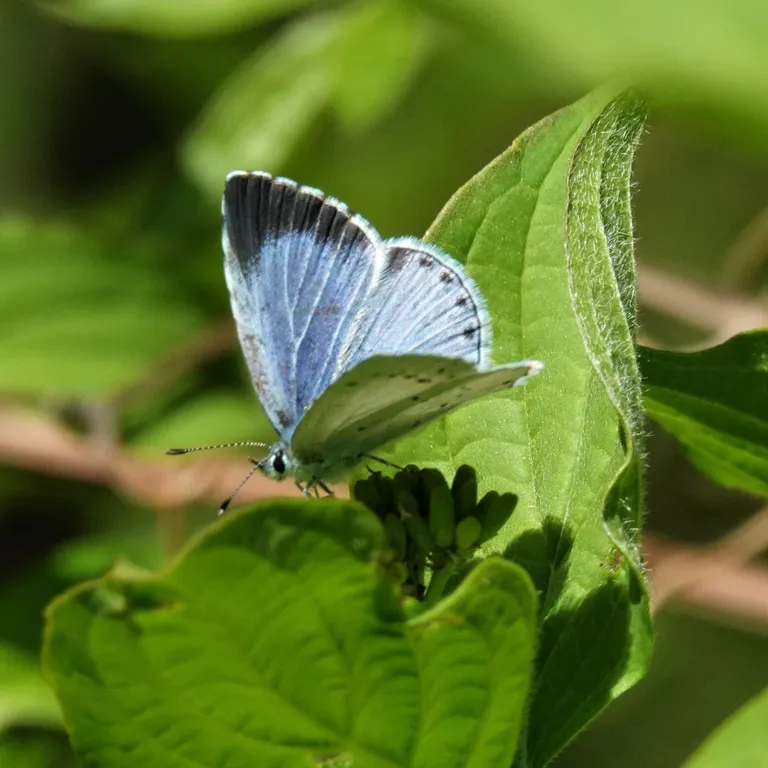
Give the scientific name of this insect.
Celastrina argiolus
